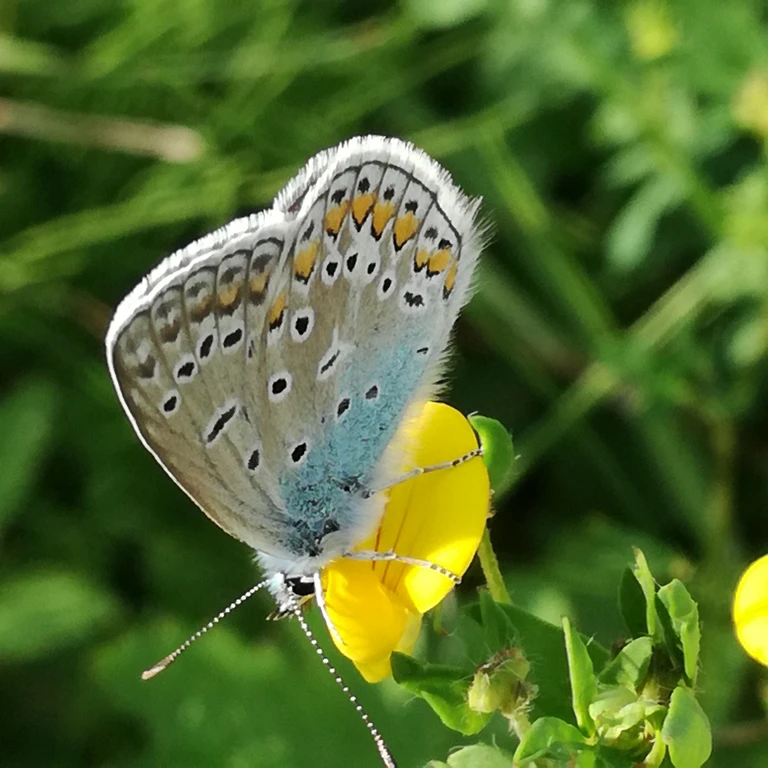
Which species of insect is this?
Polyommatus icarus
